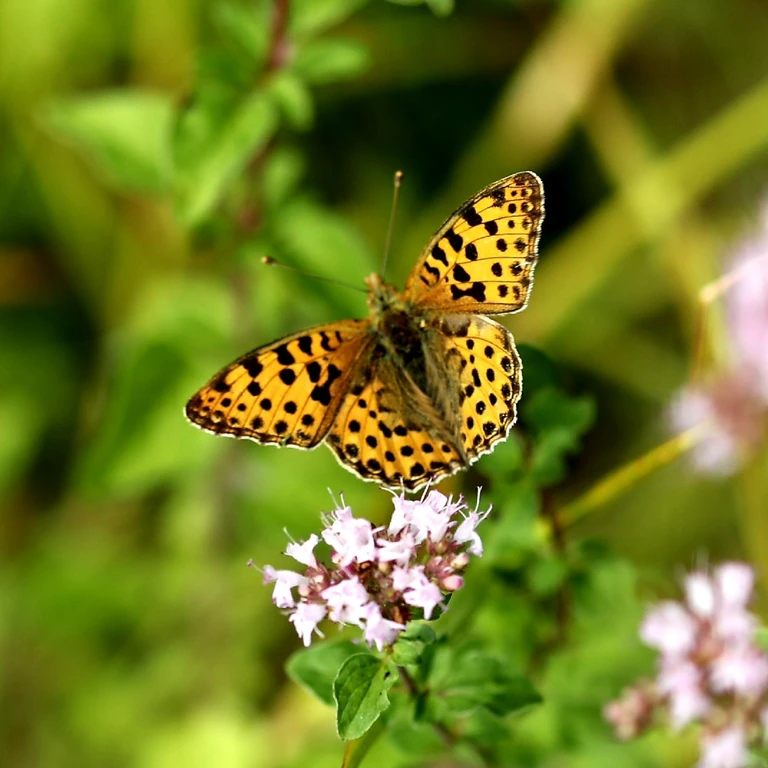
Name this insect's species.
Issoria lathonia
